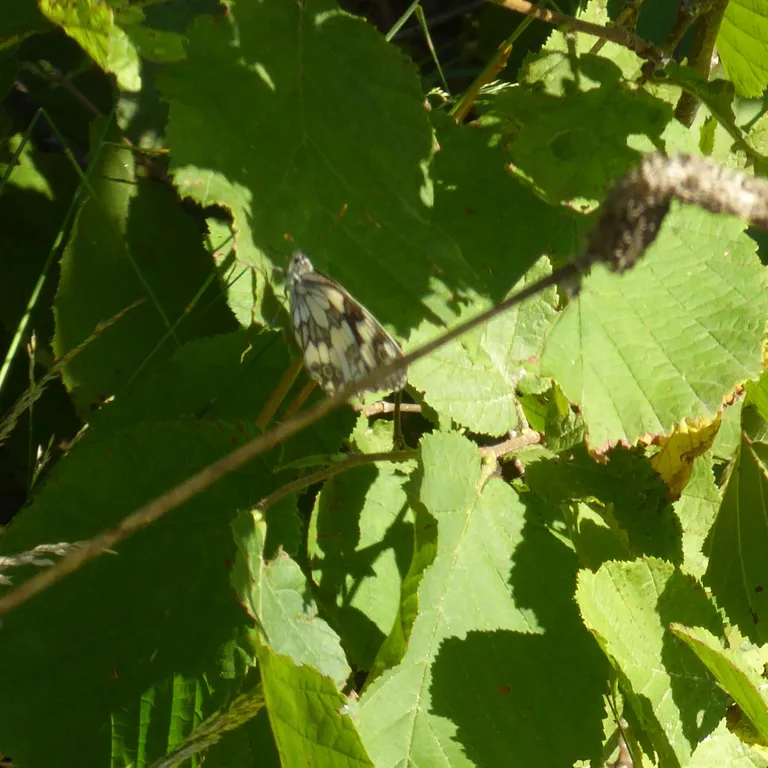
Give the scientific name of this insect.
Melanargia galathea
